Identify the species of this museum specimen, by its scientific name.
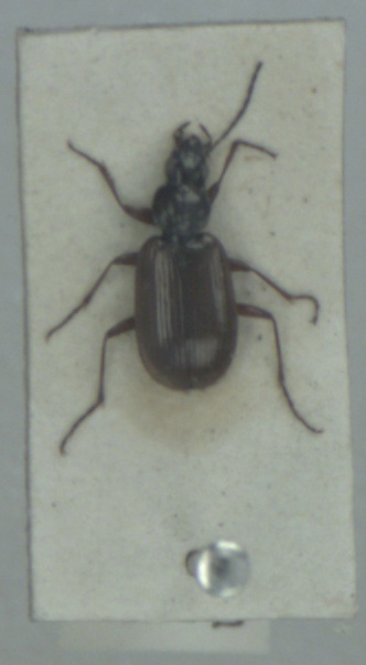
Agonum piceum
